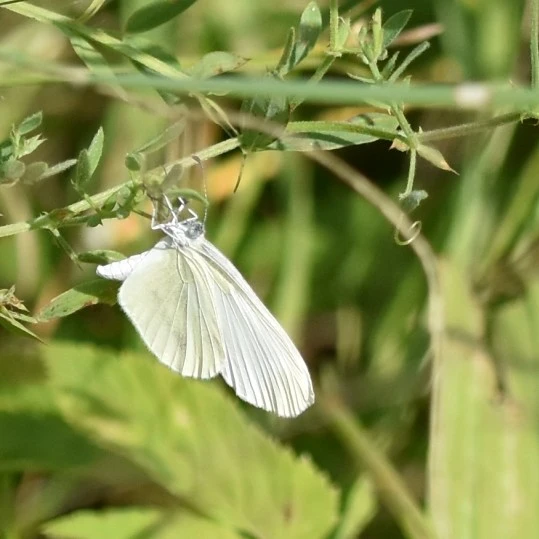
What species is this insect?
Leptidea sinapis/juvernica
